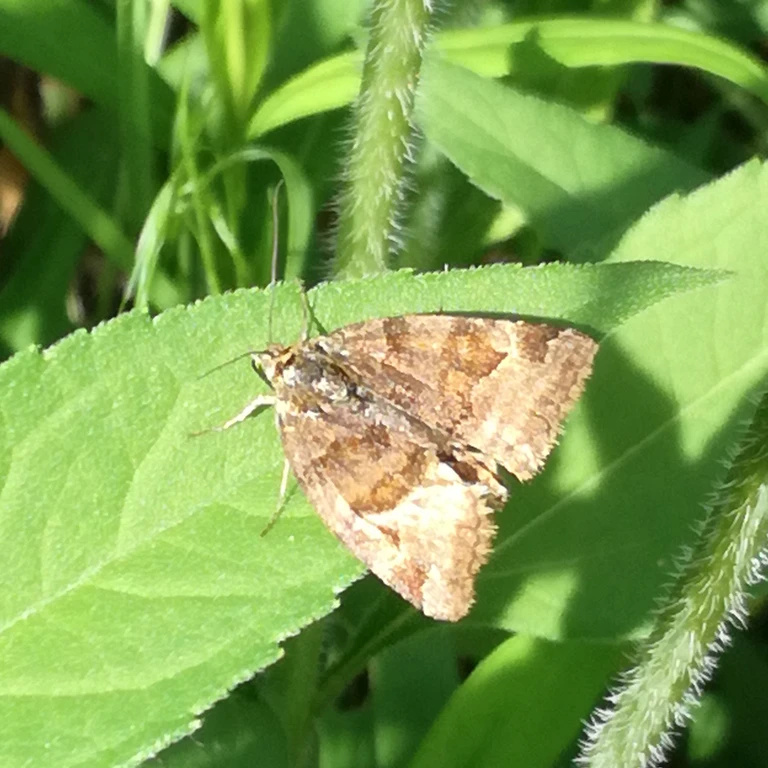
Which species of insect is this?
Euclidia glyphica
